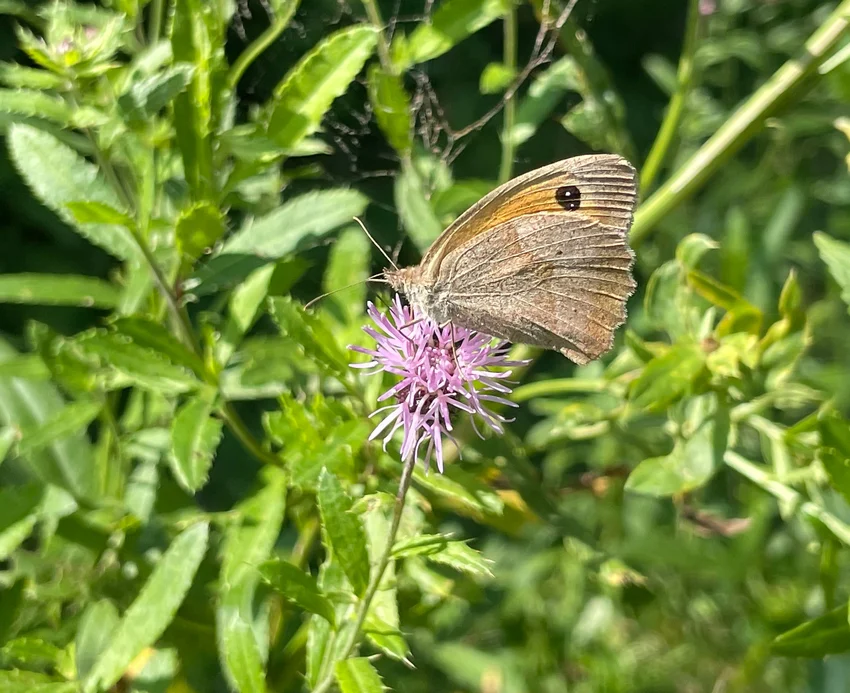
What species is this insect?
Maniola jurtina
